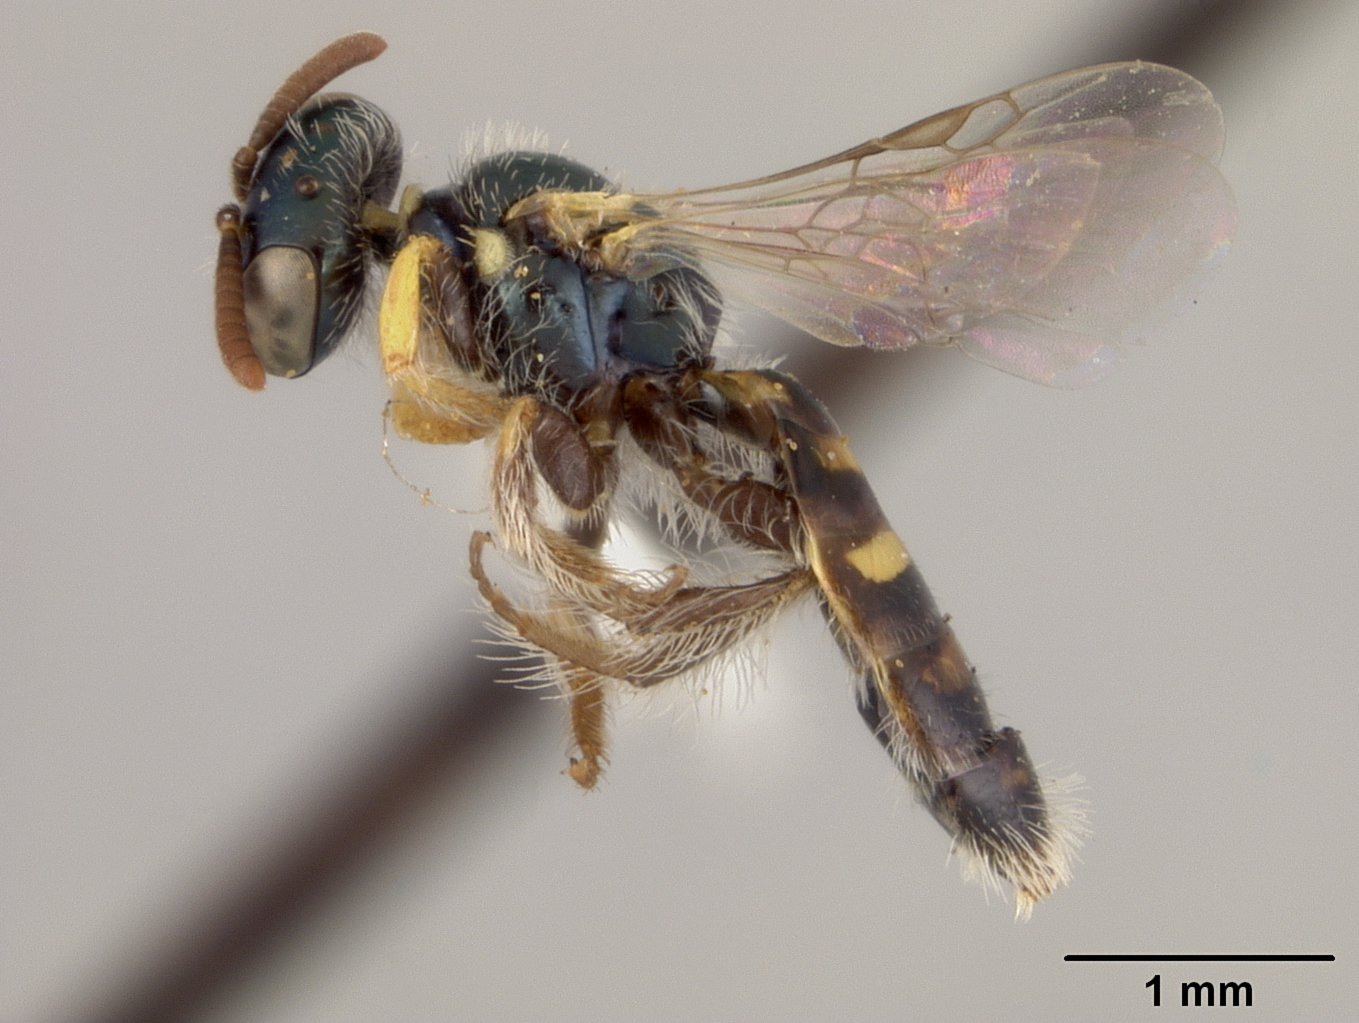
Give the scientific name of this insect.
Perdita timberlakei
